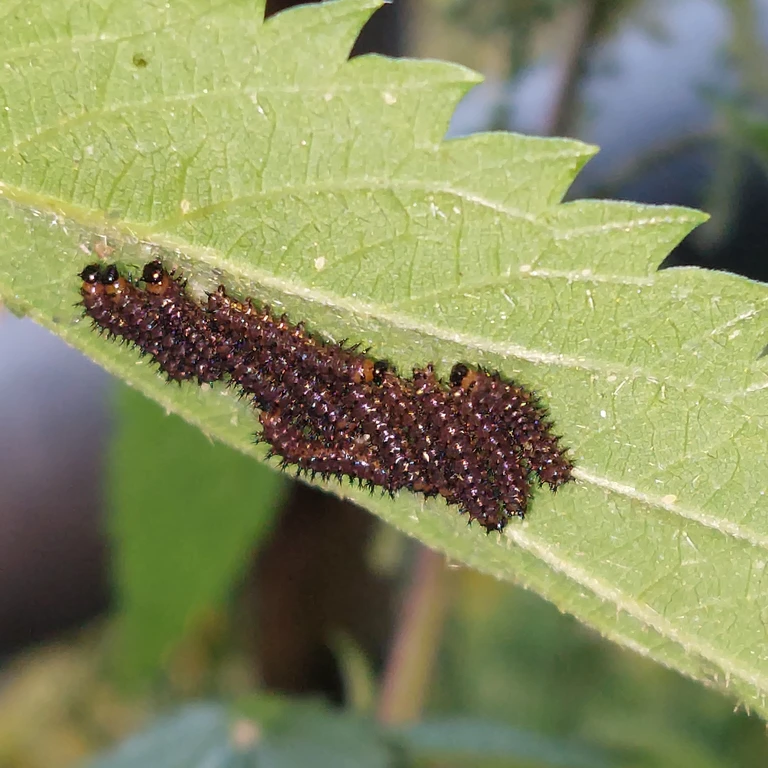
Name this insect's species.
Araschnia levana
